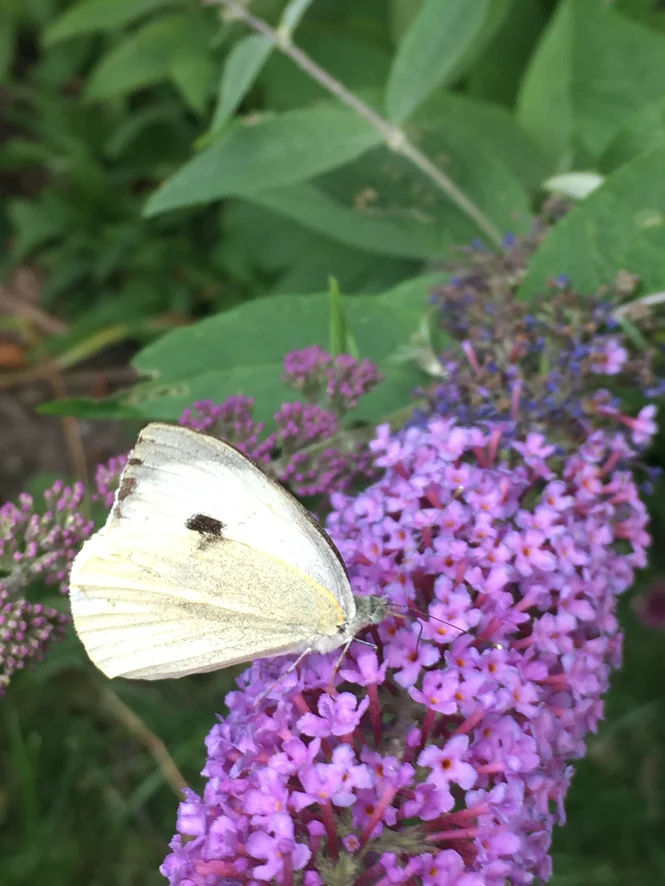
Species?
Pieris brassicae
